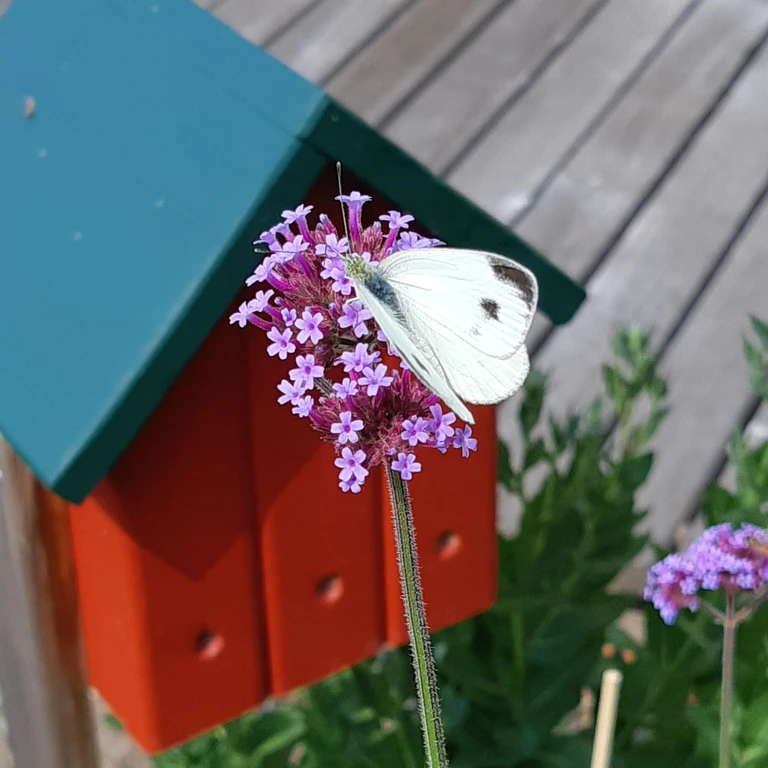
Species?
Pieris mannii
